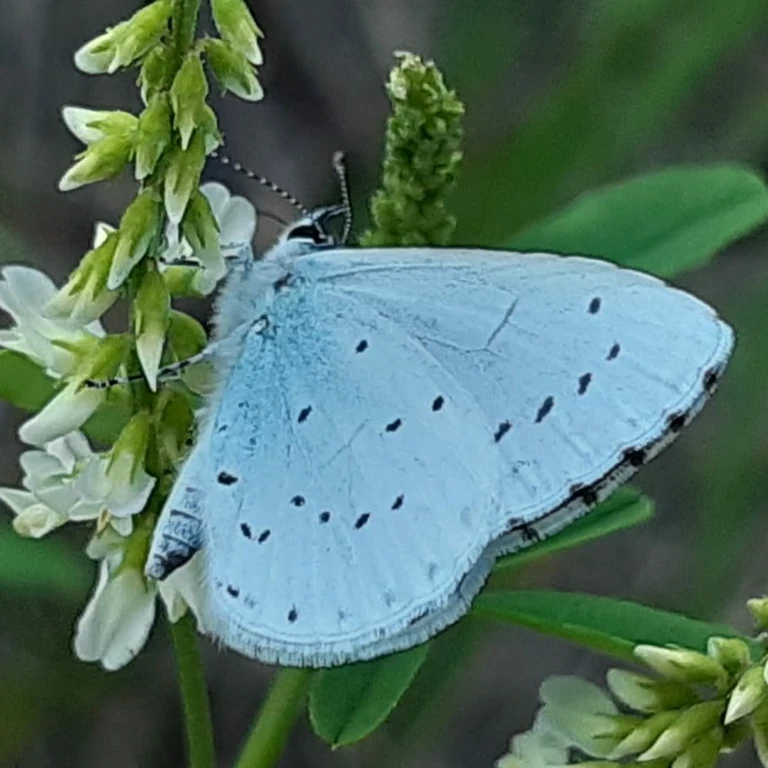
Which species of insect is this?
Celastrina argiolus
